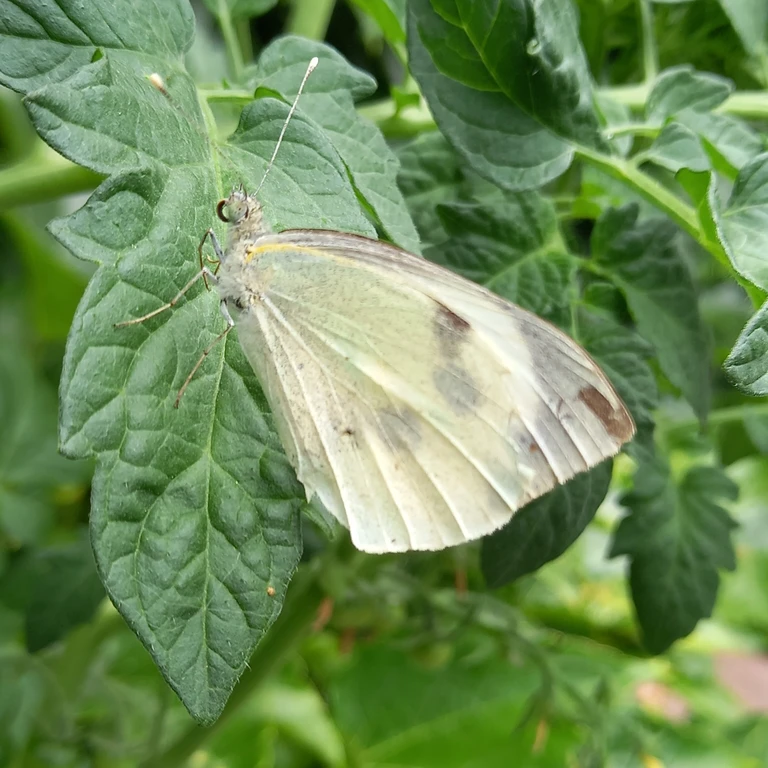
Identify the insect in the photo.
Pieris brassicae
